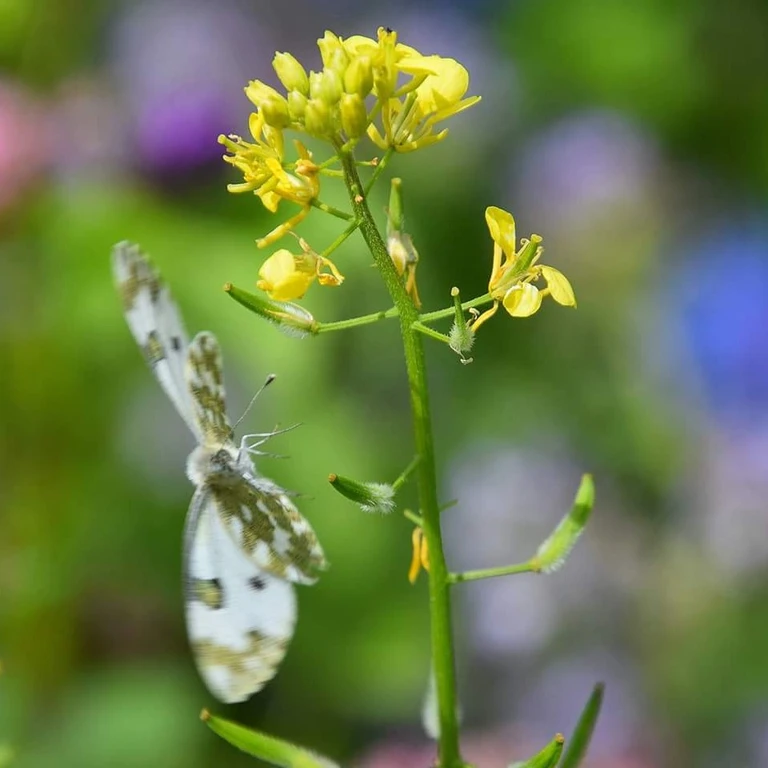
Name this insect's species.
Pontia edusa
